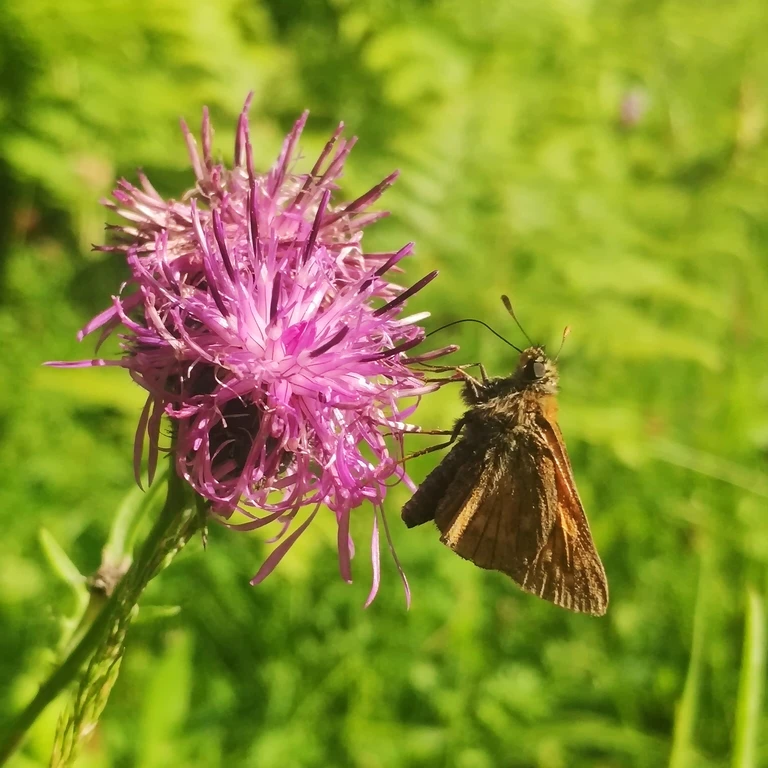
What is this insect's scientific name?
Ochlodes sylvanus (also Ochlodes venata)
